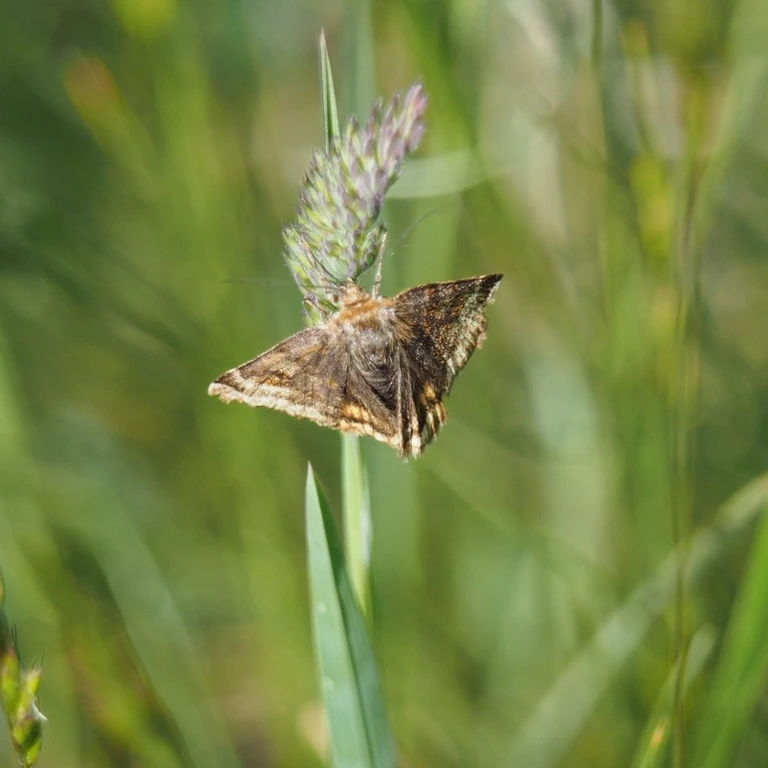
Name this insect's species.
Euclidia glyphica
